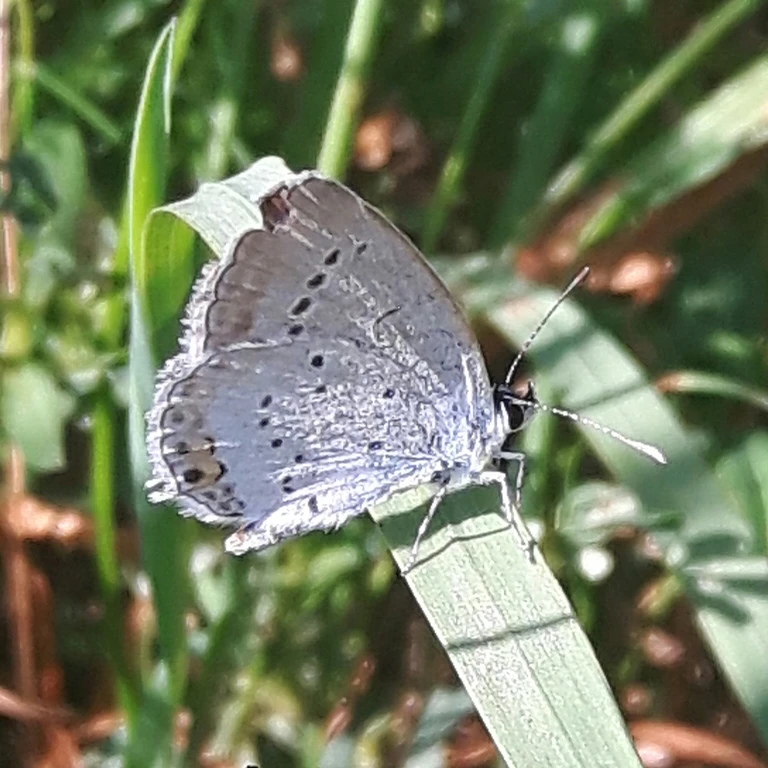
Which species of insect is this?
Cupido argiades (also Elkalyce argiades)
